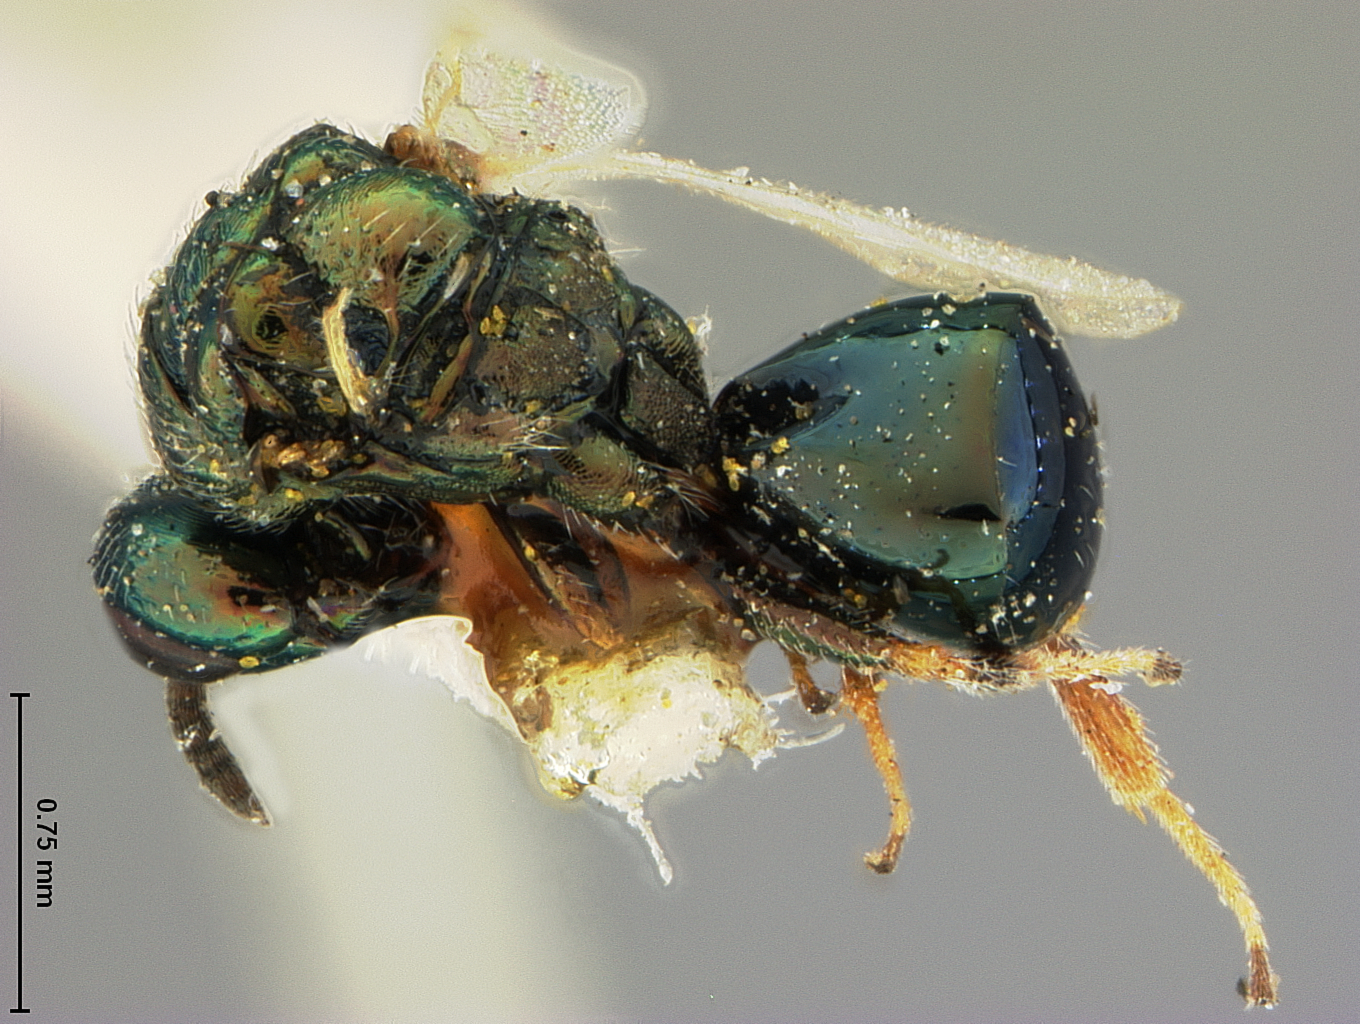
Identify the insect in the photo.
Elatus sisymbrii
